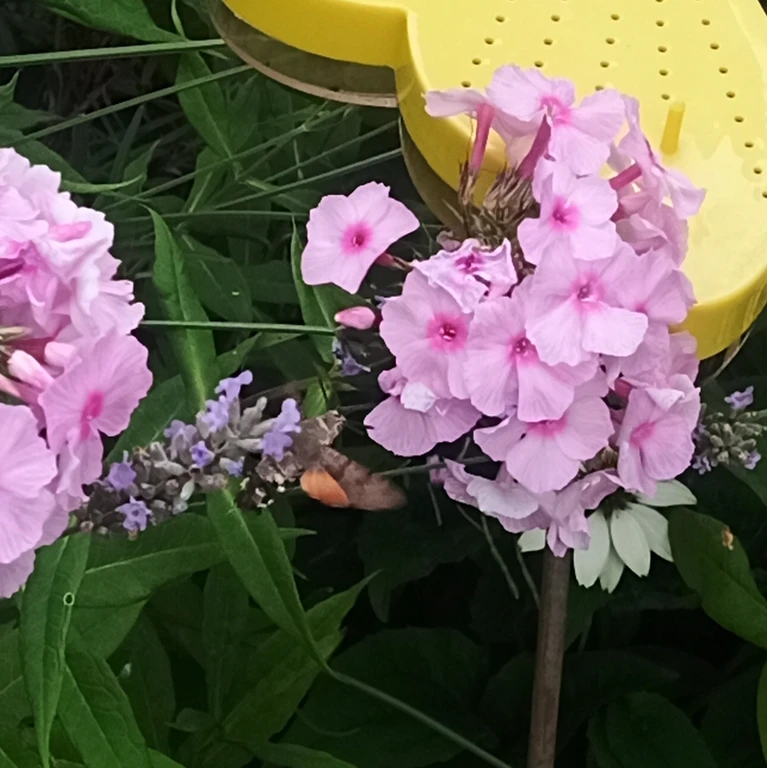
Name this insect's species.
Macroglossum stellatarum
